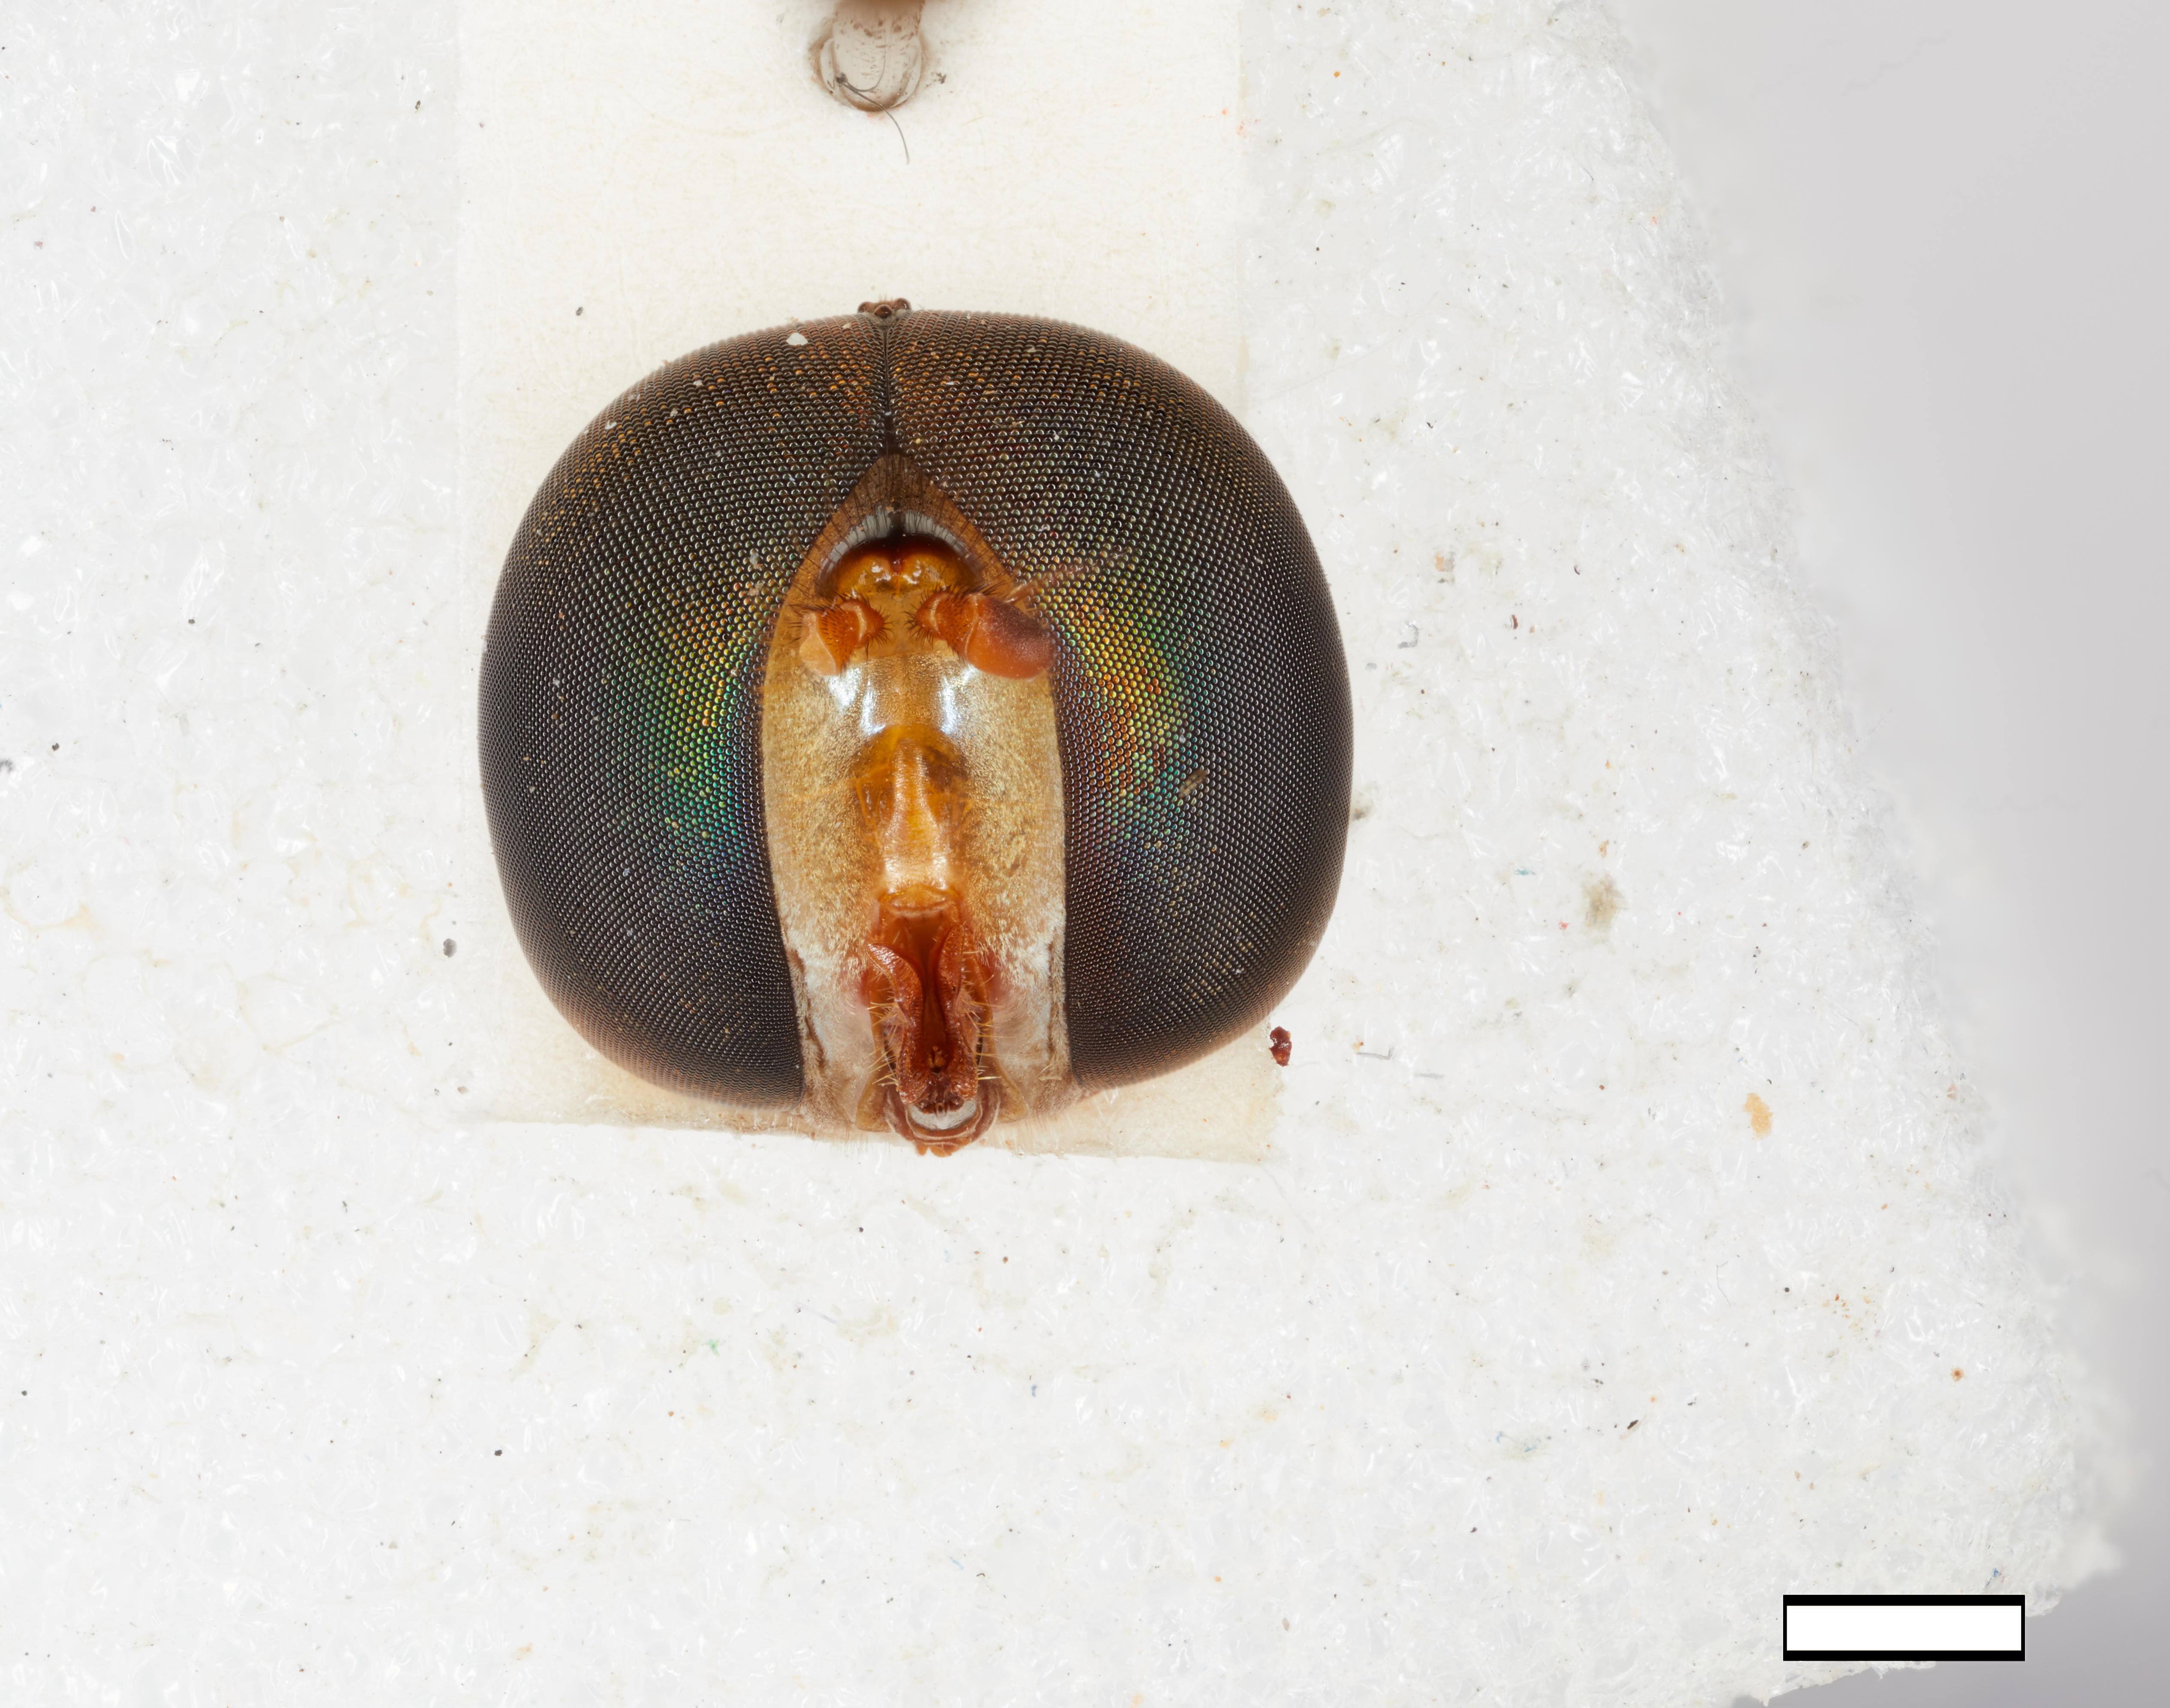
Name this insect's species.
Asarkina pitamara
